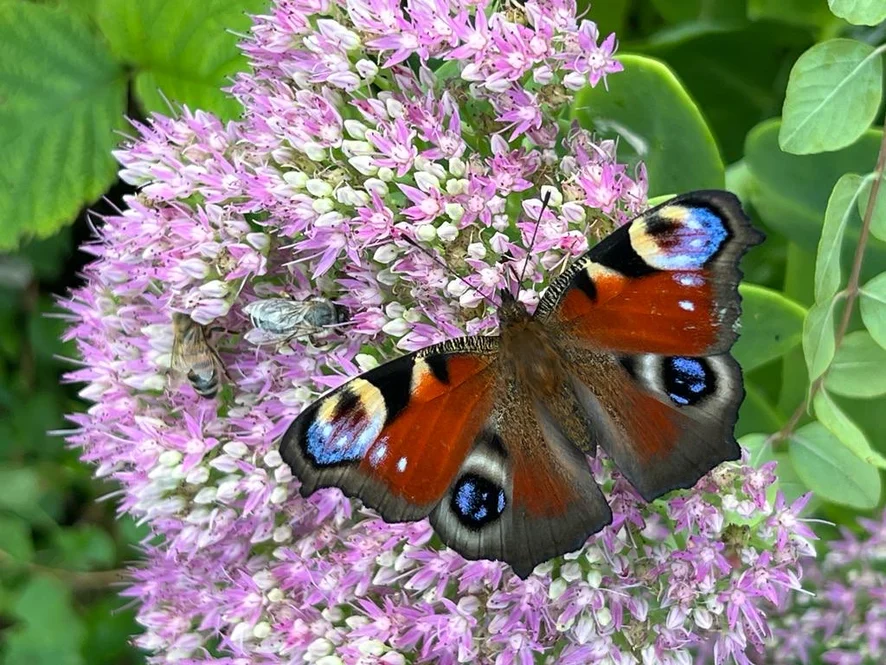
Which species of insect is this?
Aglais io
